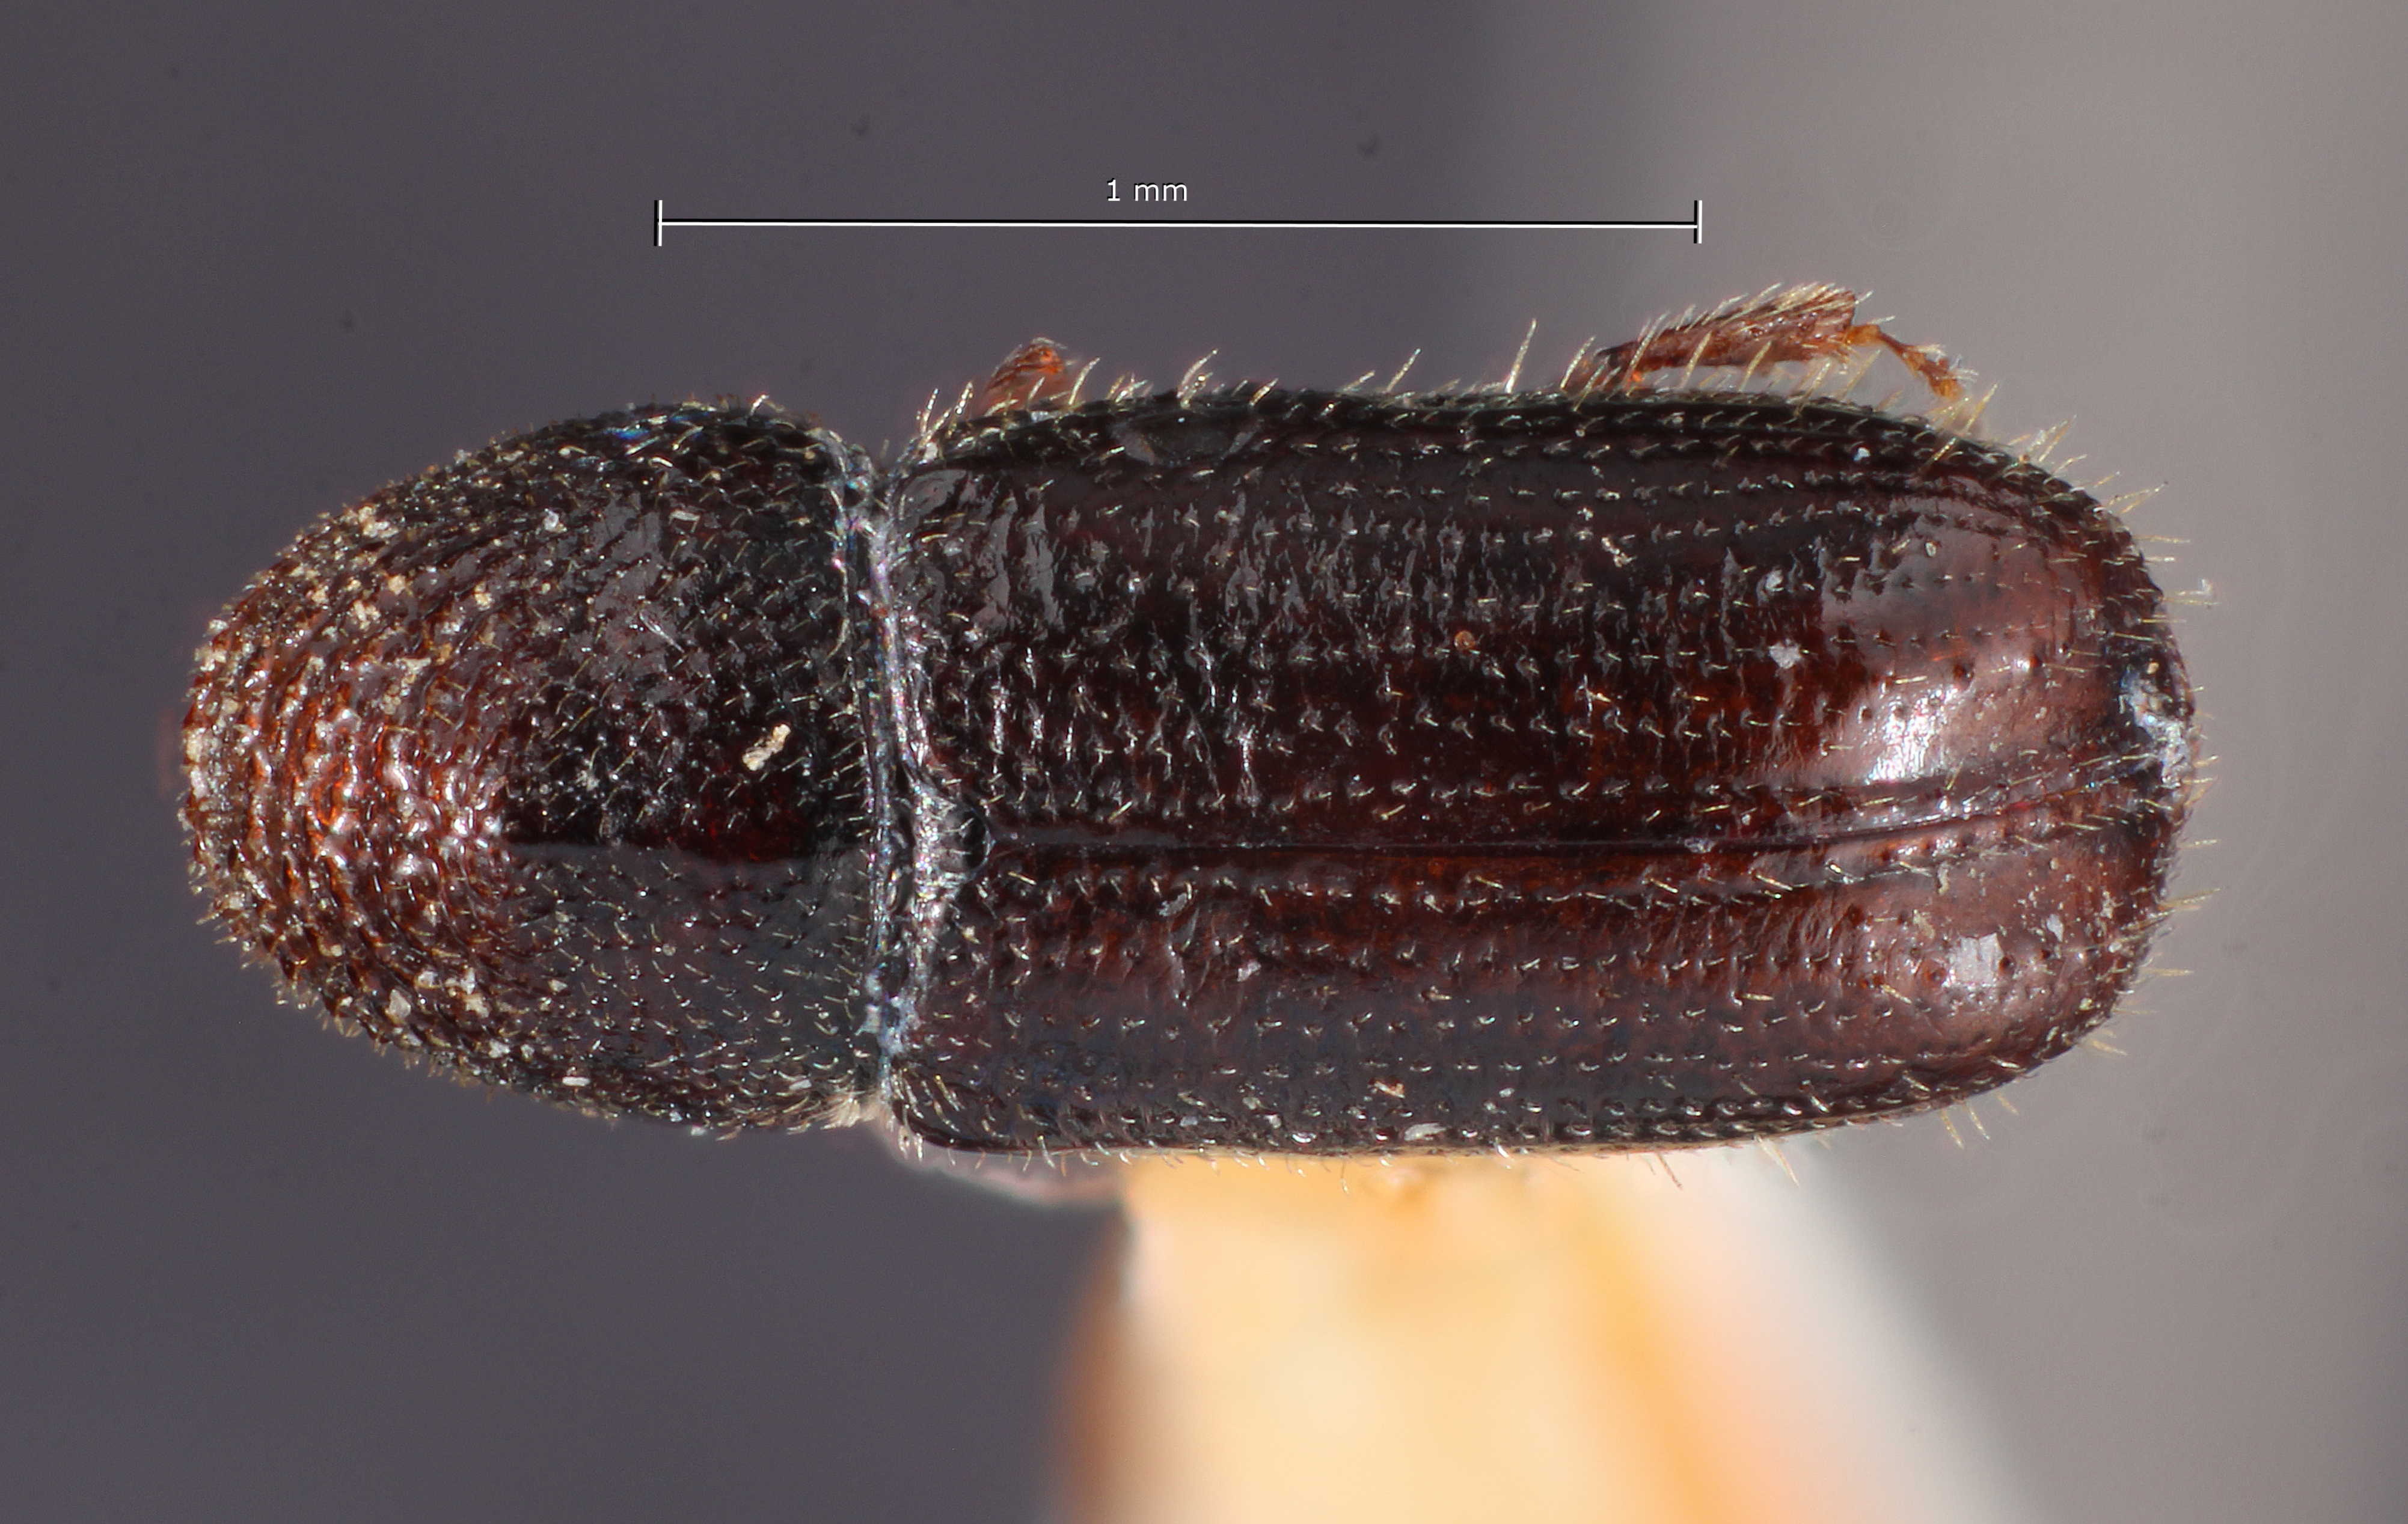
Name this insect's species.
Pityophthorus fuscus
